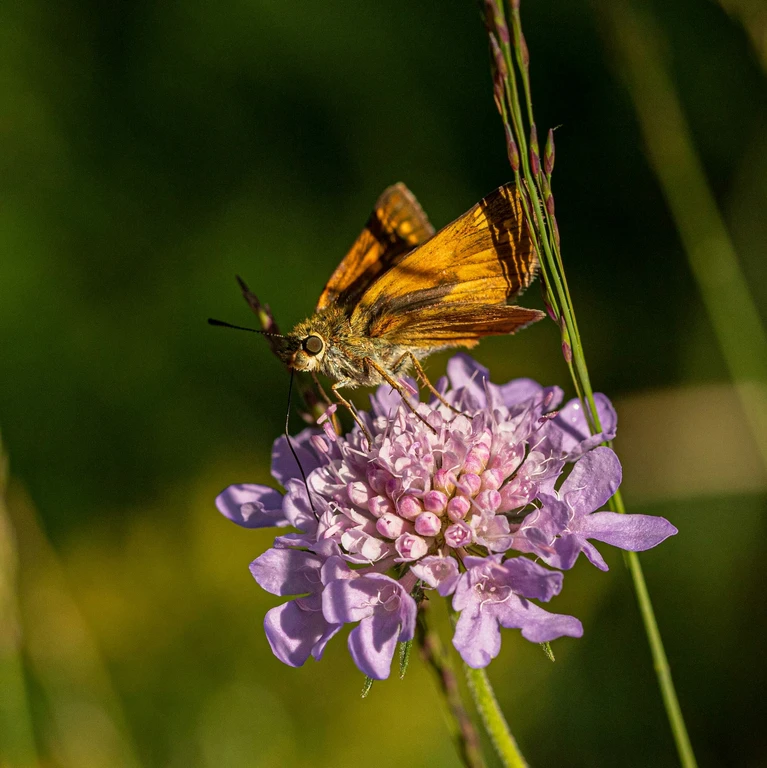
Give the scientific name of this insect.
Ochlodes sylvanus (also Ochlodes venata)
